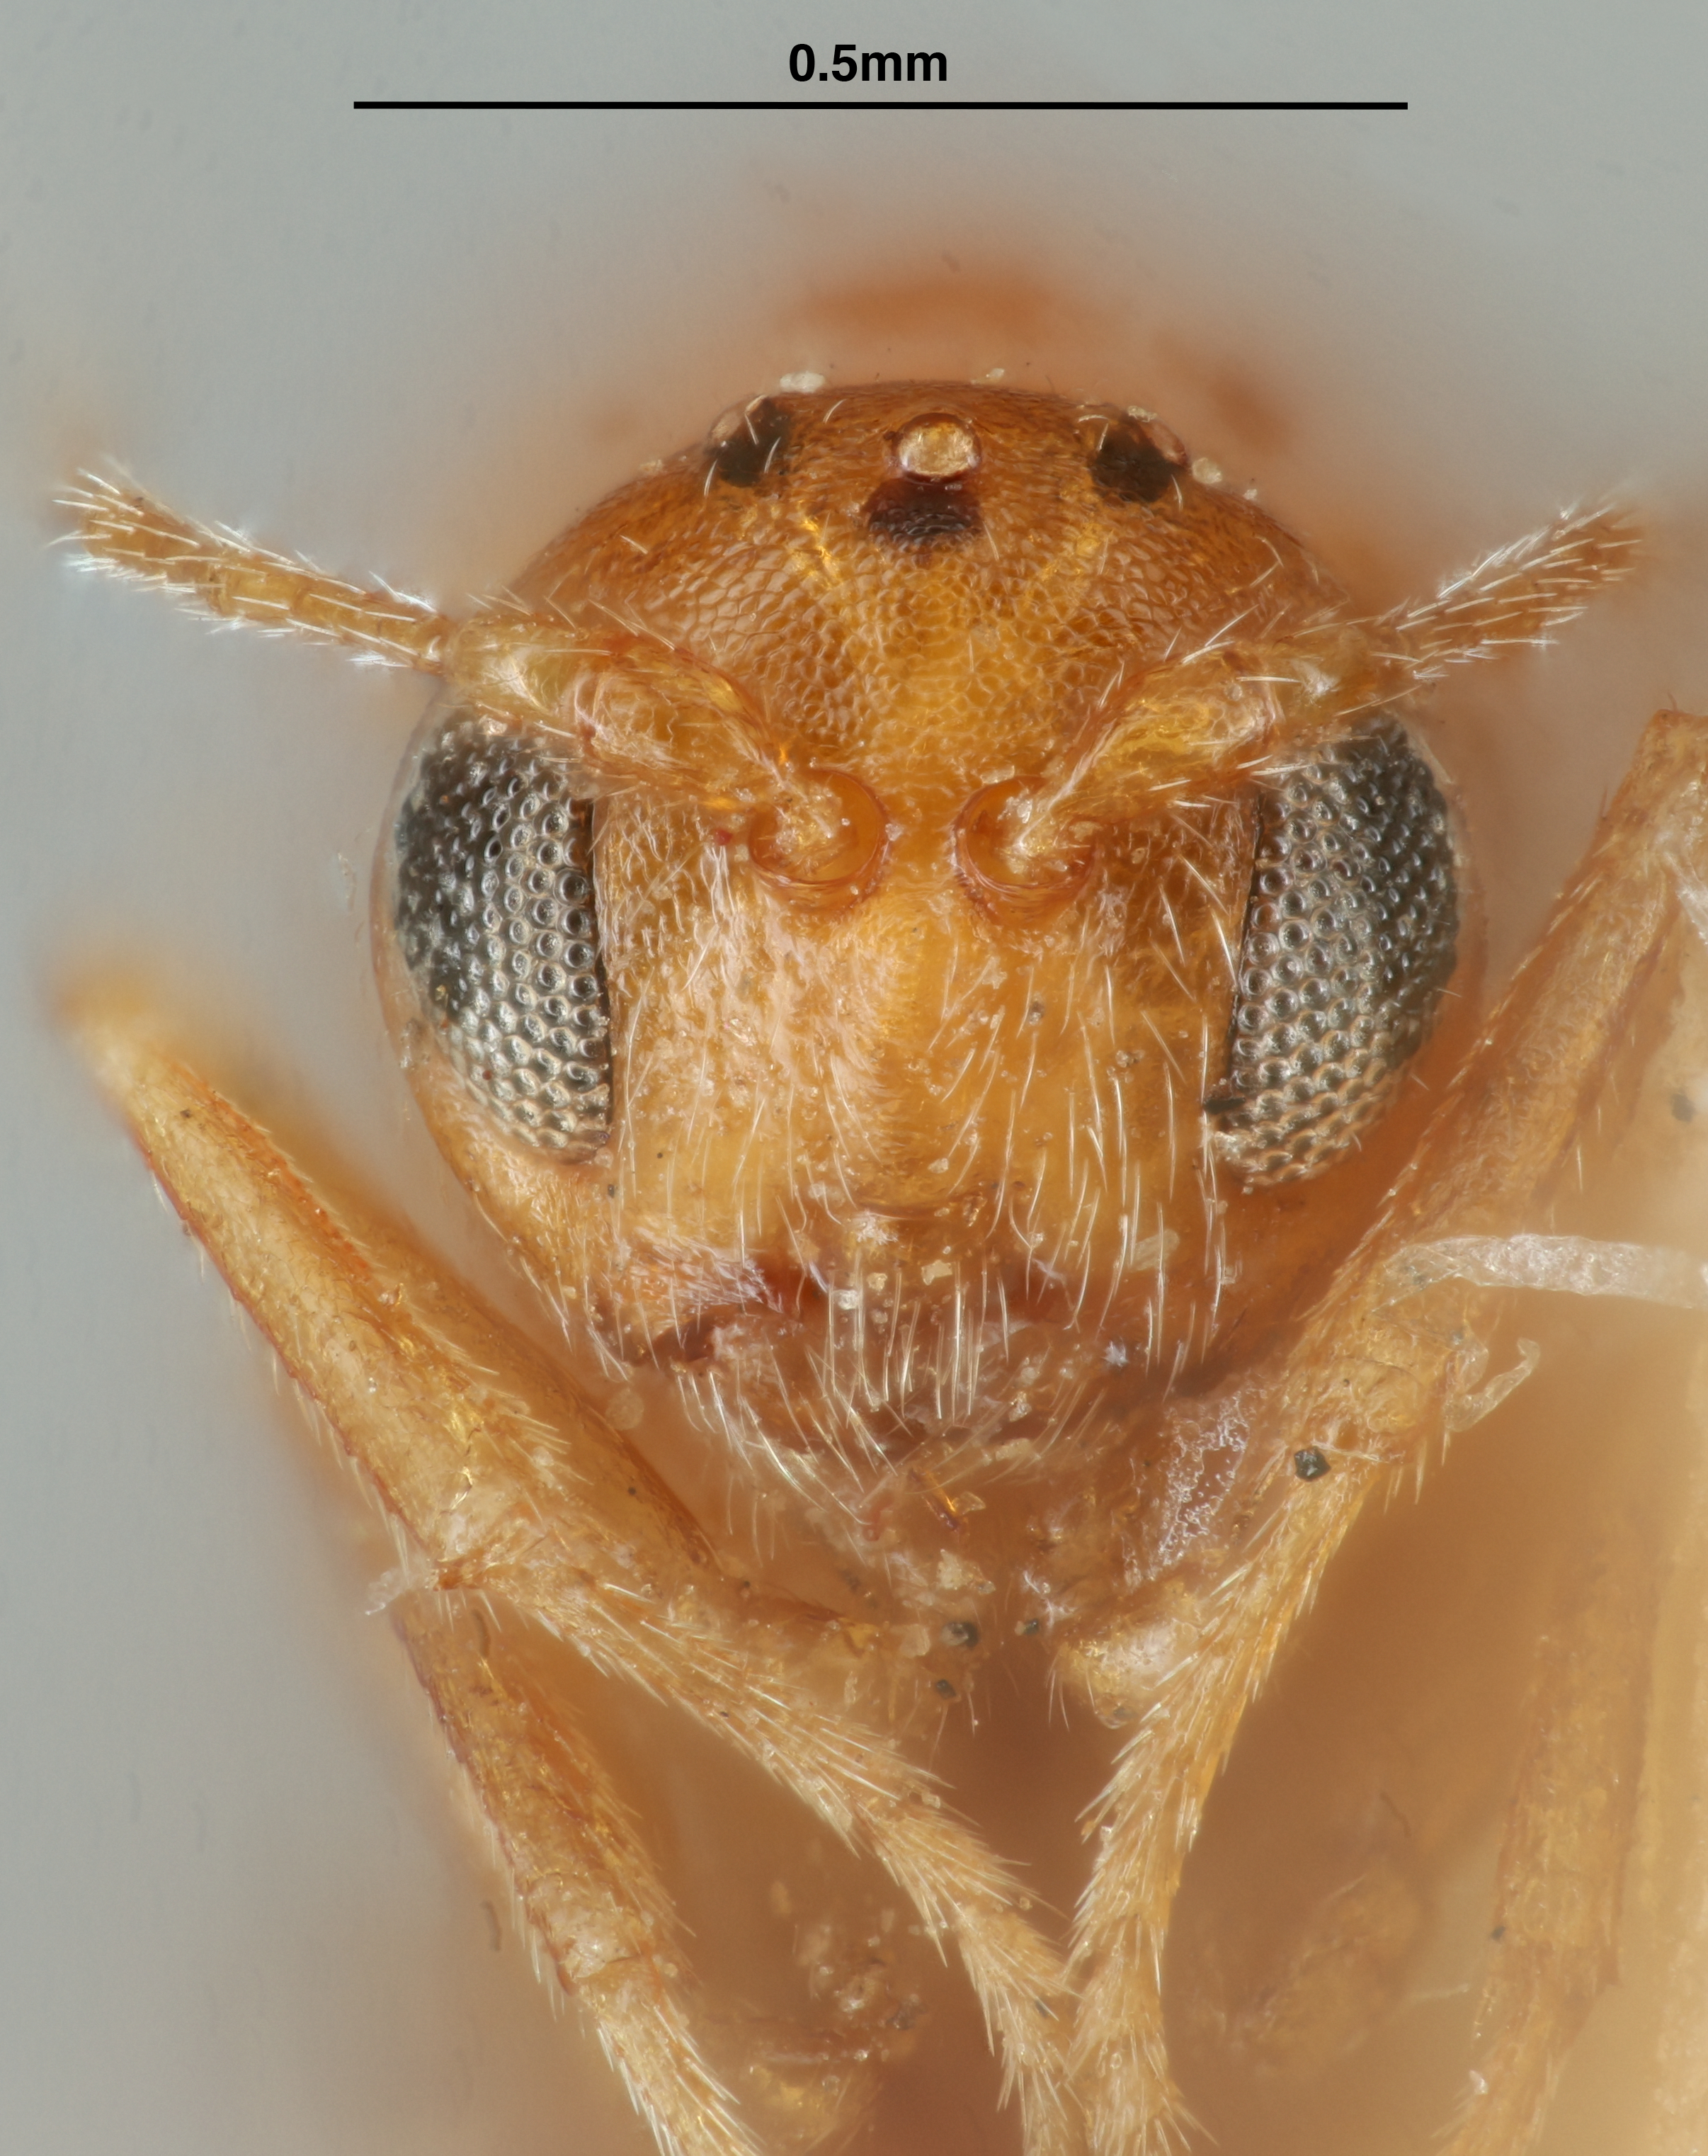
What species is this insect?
Diplolepis caepula
